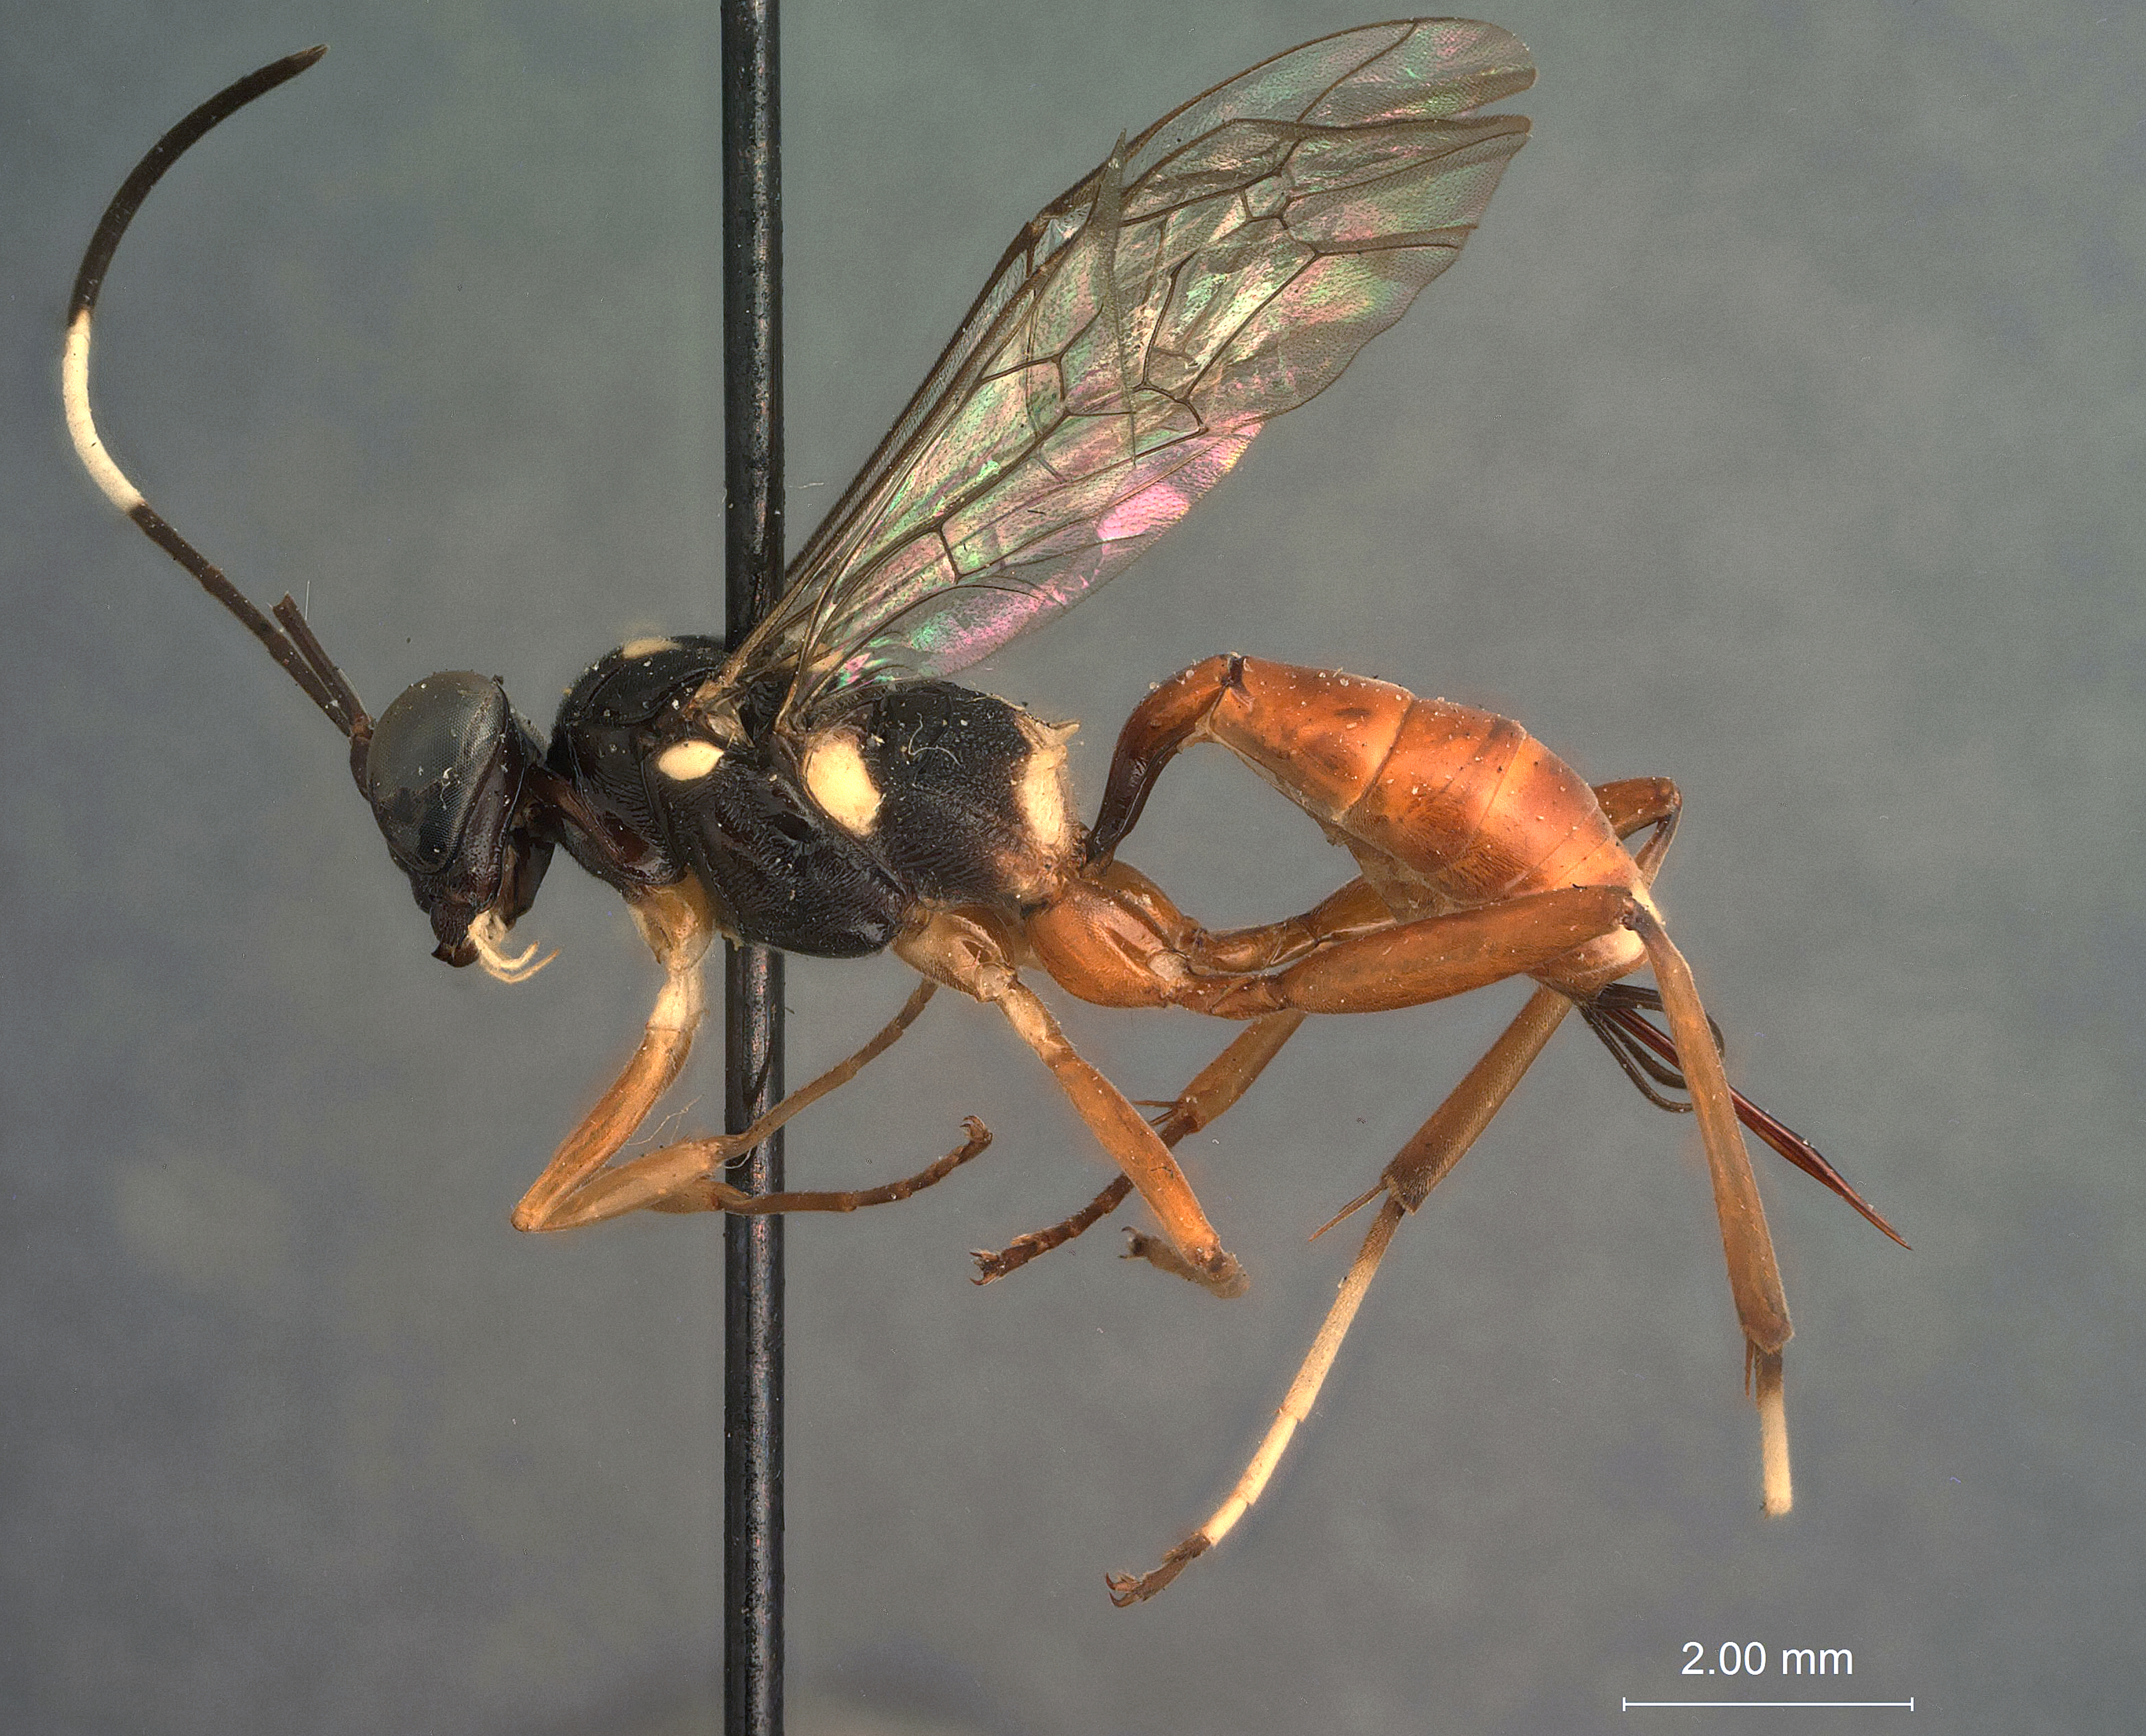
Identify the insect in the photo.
Chromocryptus albomaculatus
